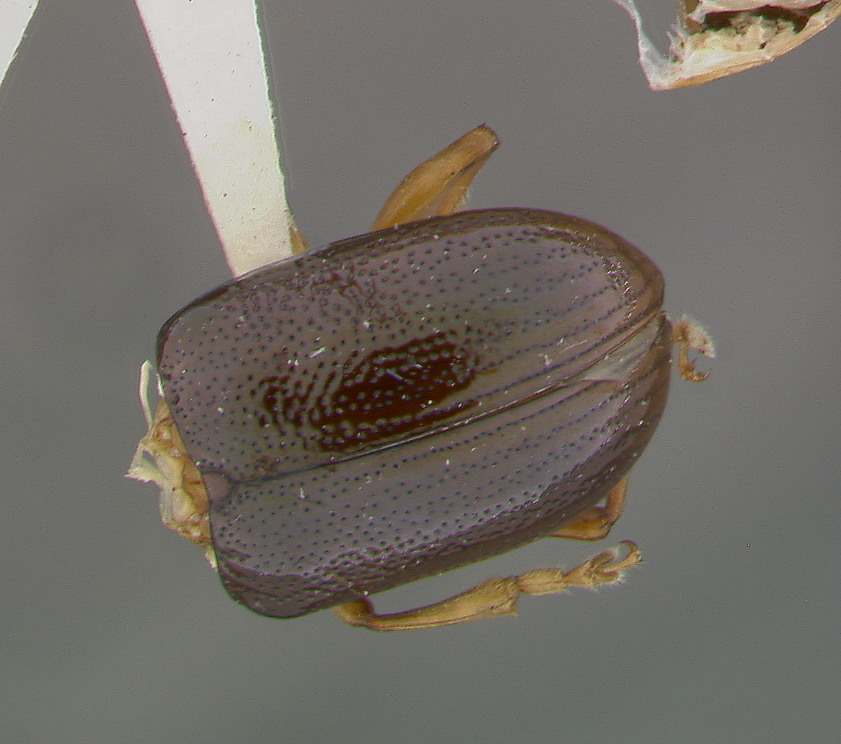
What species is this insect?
Rhabdopterus deceptor
